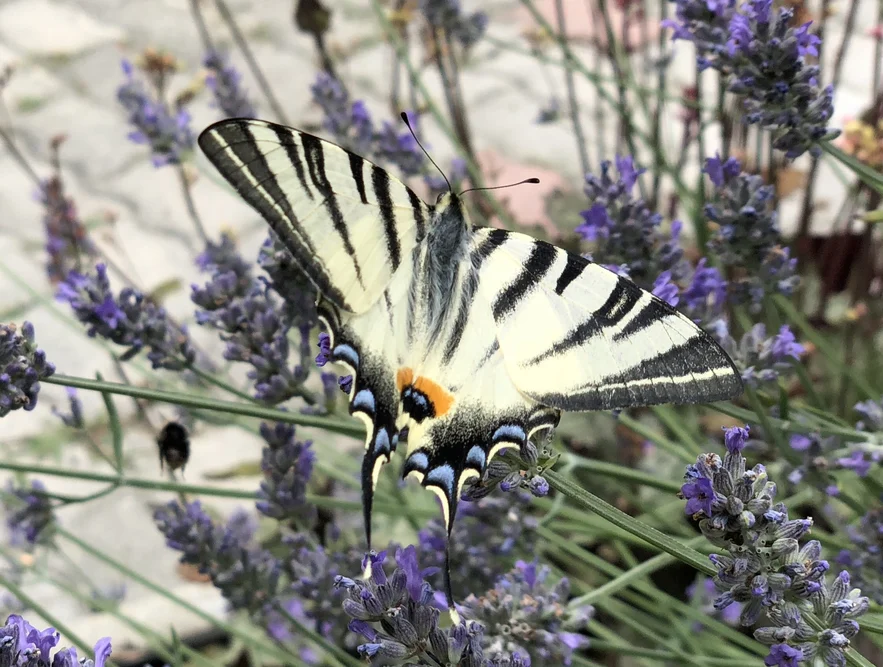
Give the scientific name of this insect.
Iphiclides podalirius
